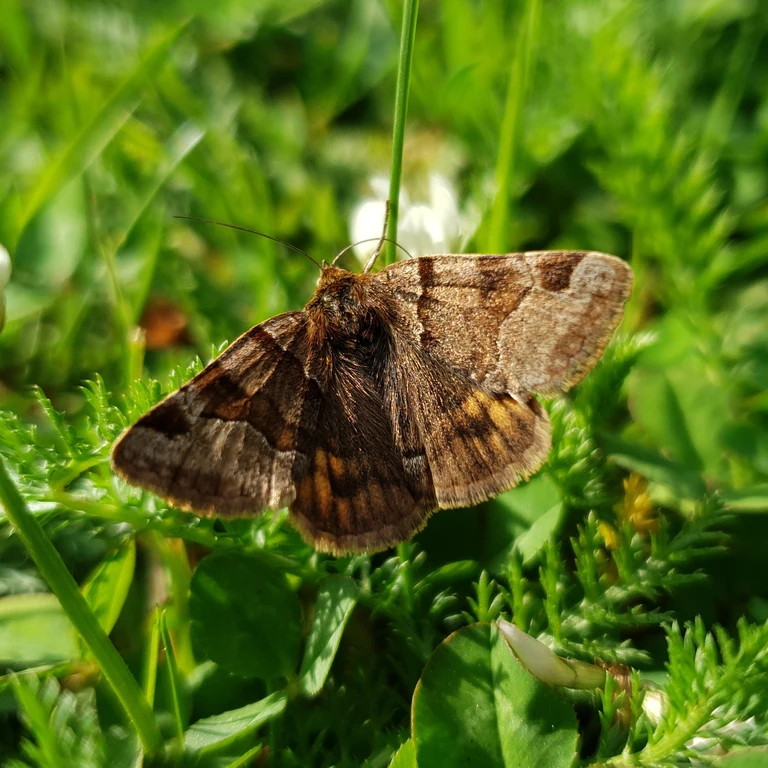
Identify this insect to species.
Euclidia glyphica
